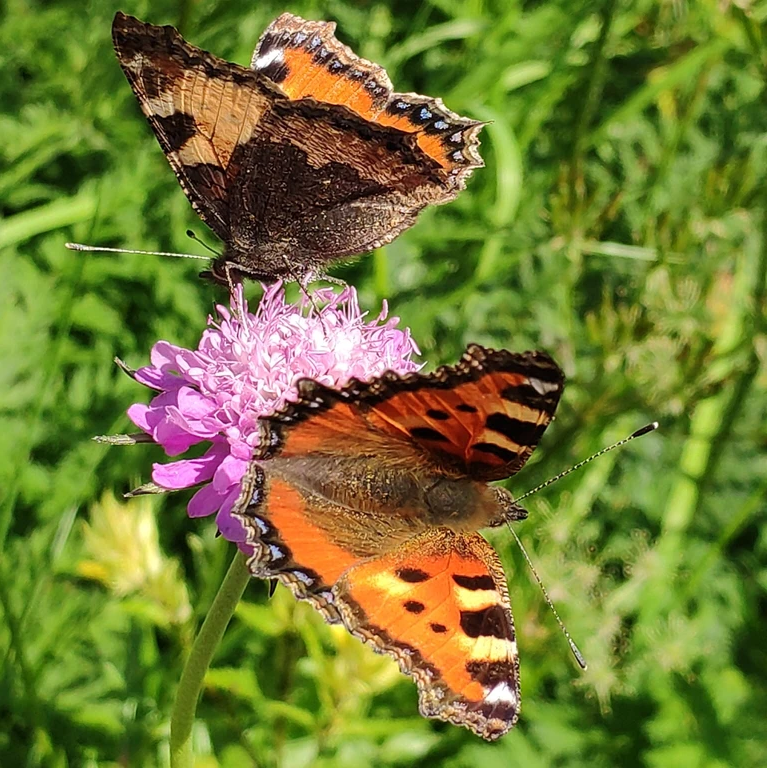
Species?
Aglais urticae
